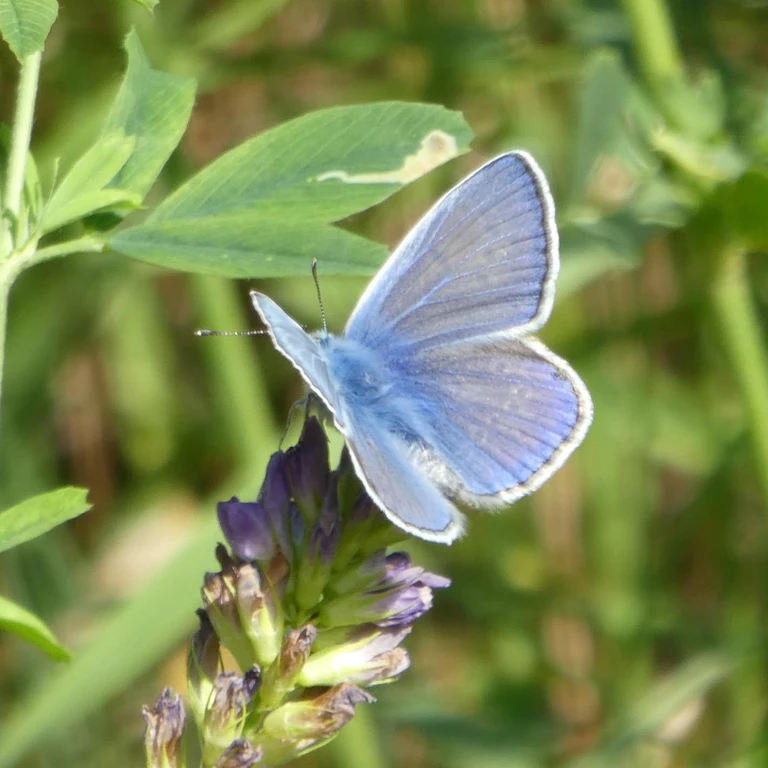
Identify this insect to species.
Polyommatus icarus
